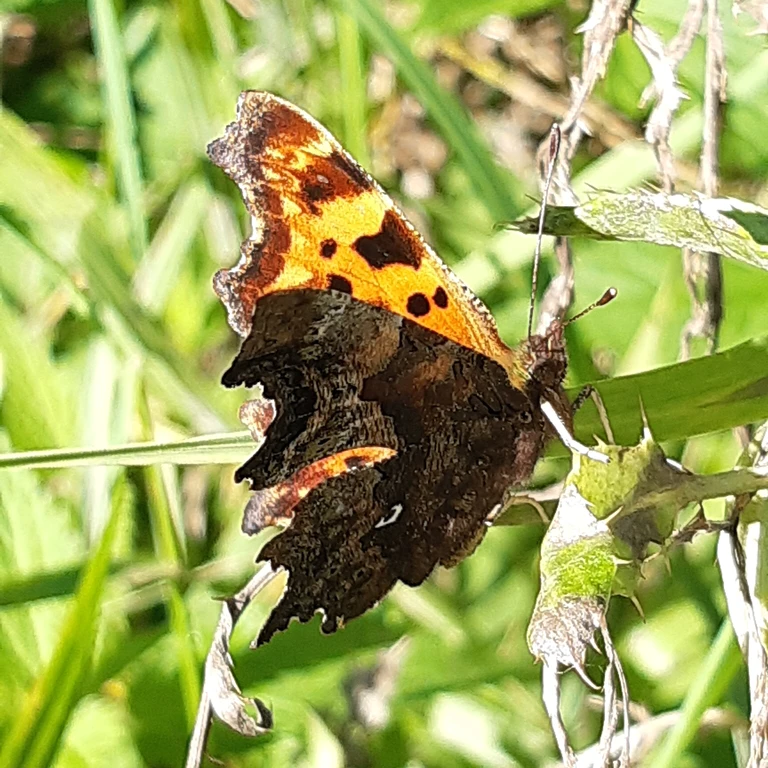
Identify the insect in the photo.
Polygonia c-album
